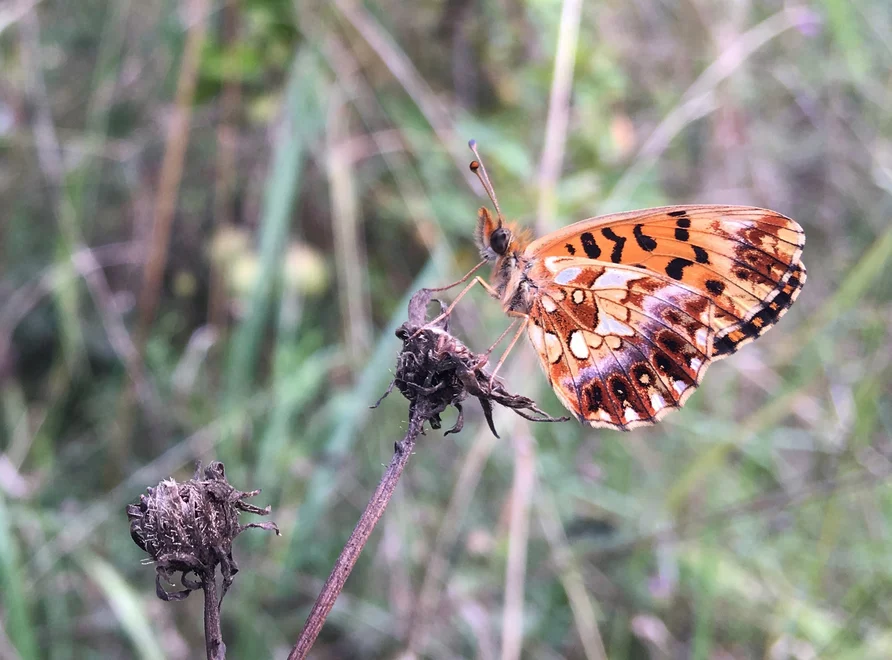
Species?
Boloria dia
